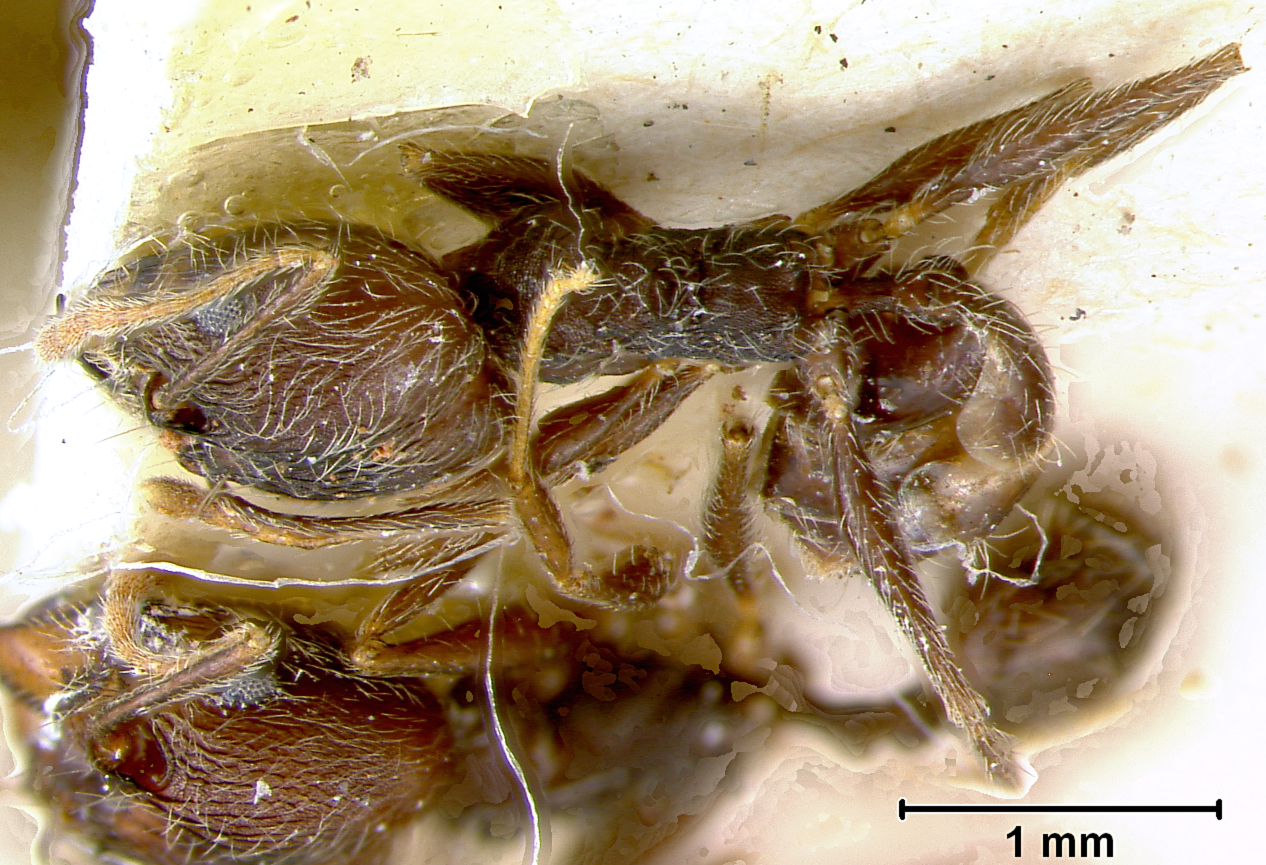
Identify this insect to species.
Pheidole caribbaea
